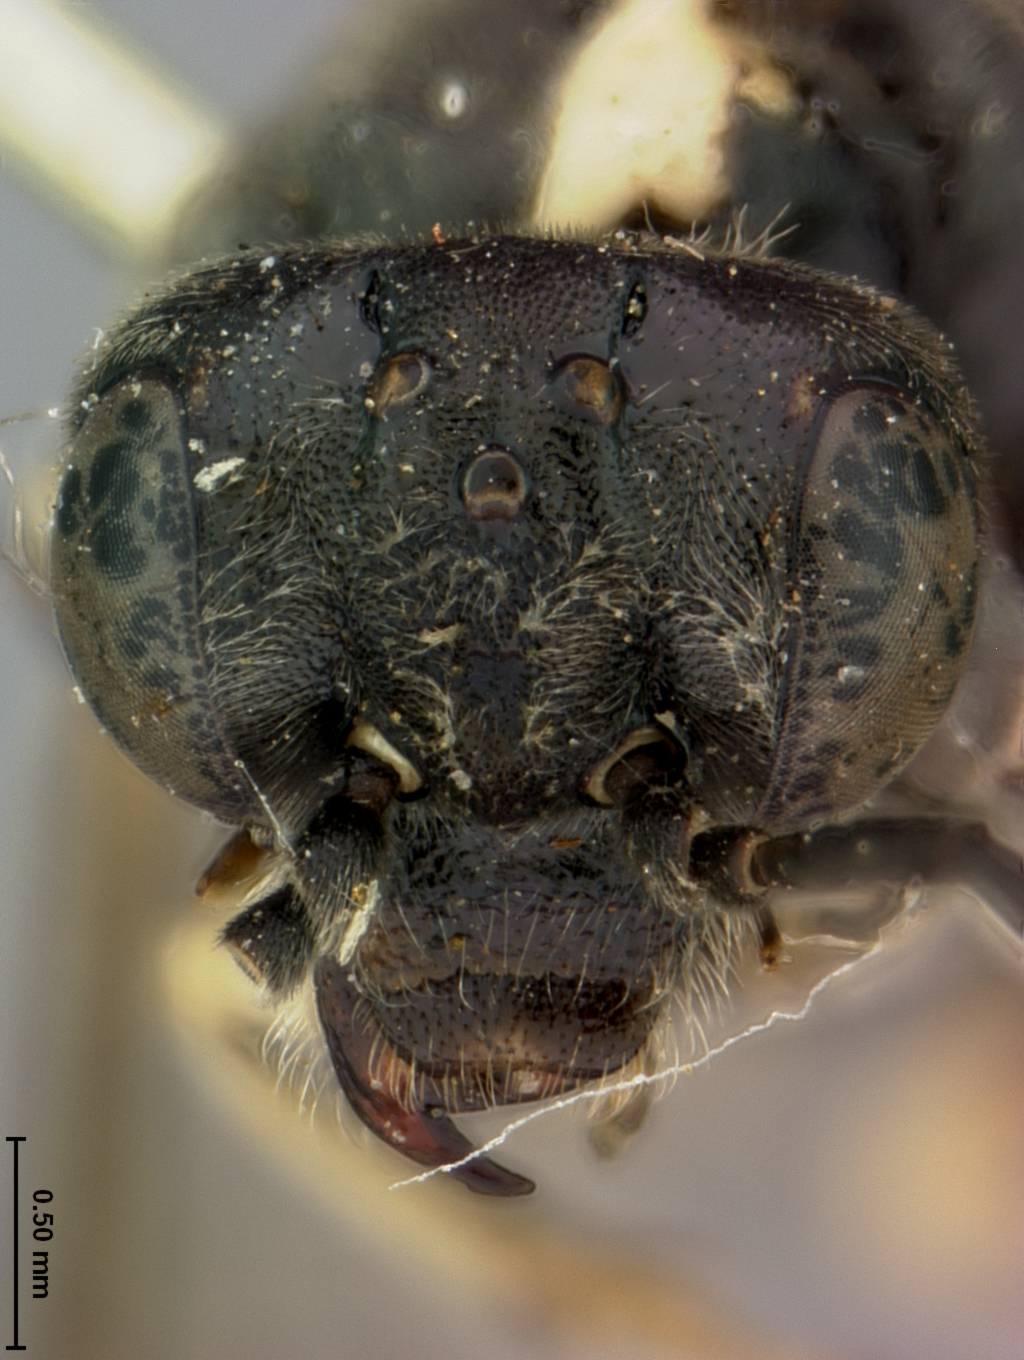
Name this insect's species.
Macrophya multicincta
